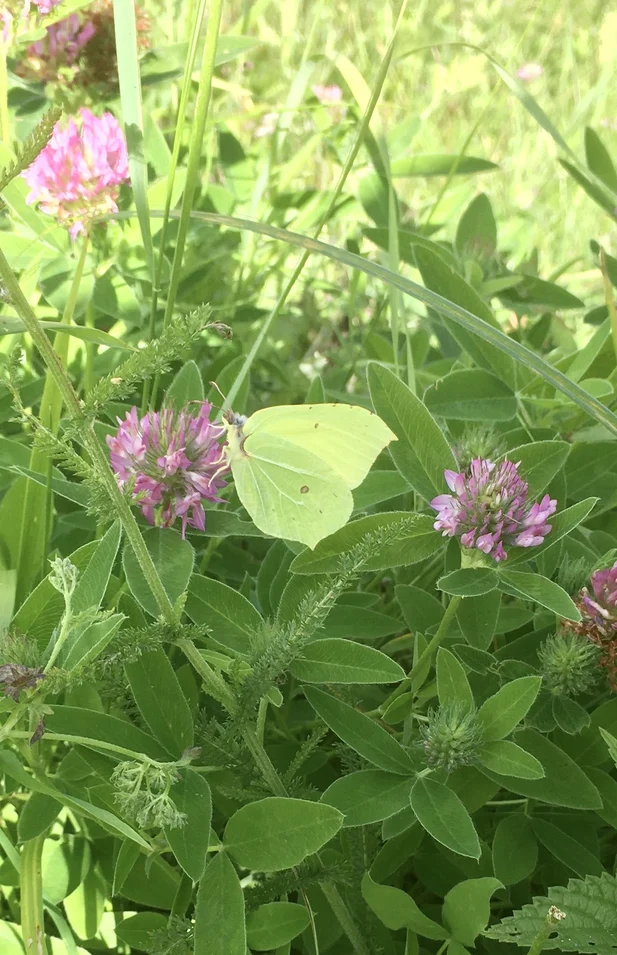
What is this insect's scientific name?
Gonepteryx rhamni
